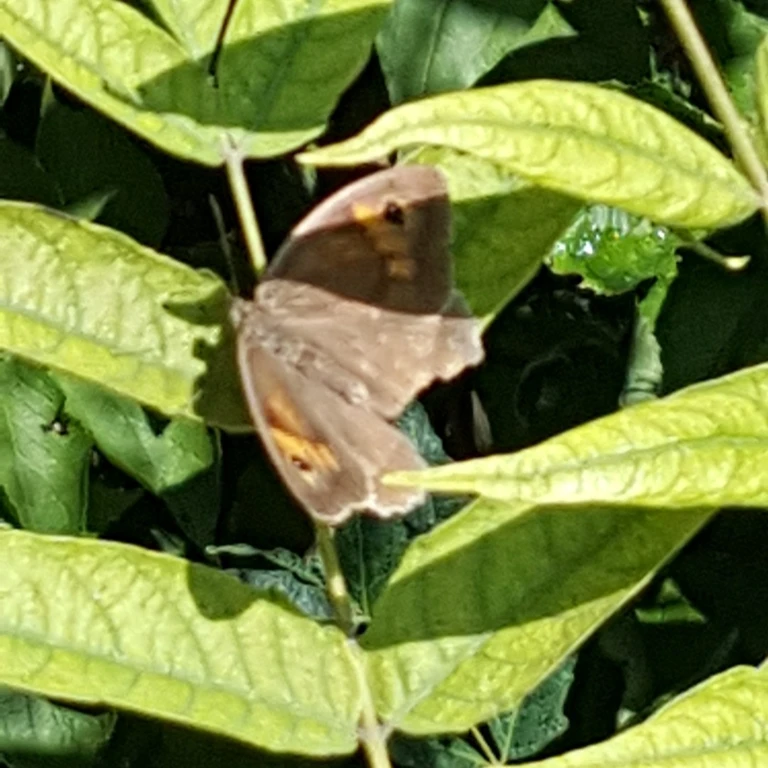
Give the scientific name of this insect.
Maniola jurtina
